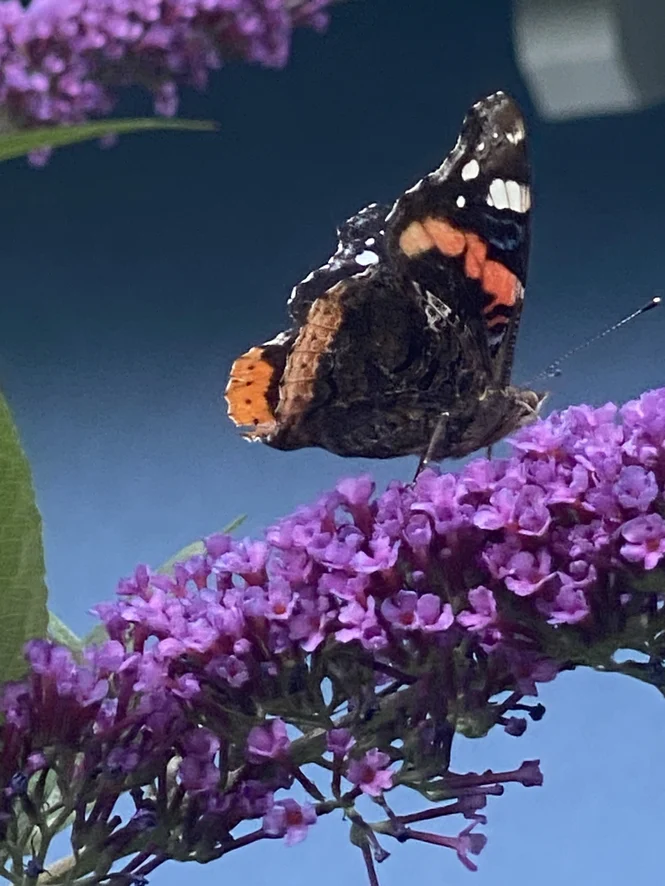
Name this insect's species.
Vanessa atalanta
